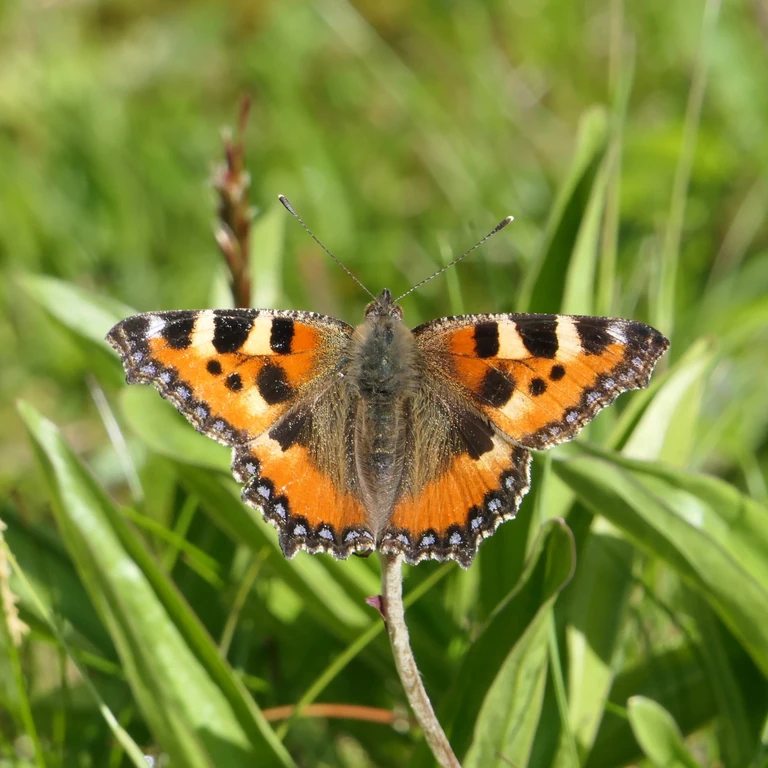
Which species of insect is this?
Aglais urticae
